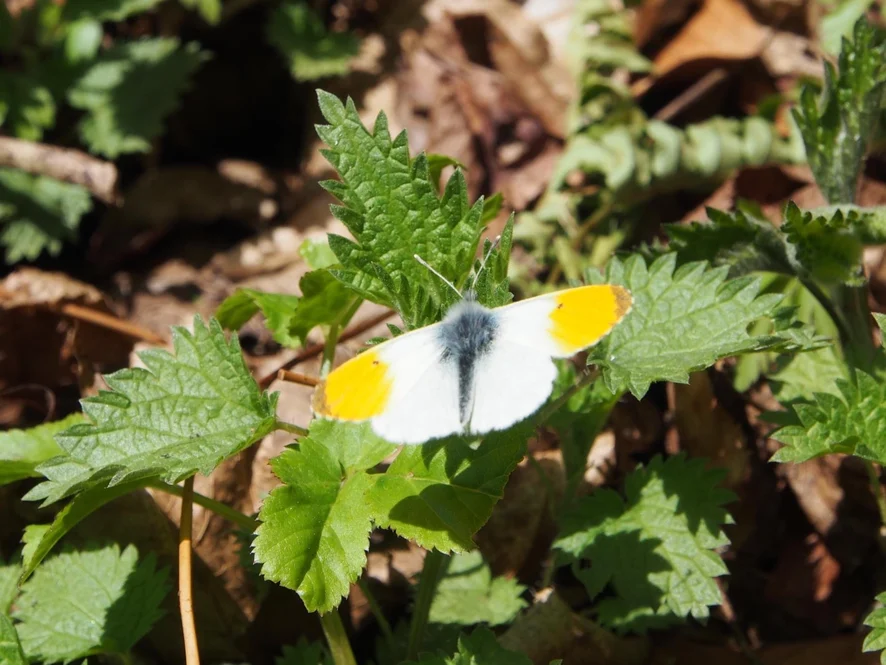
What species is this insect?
Anthocharis cardamines
